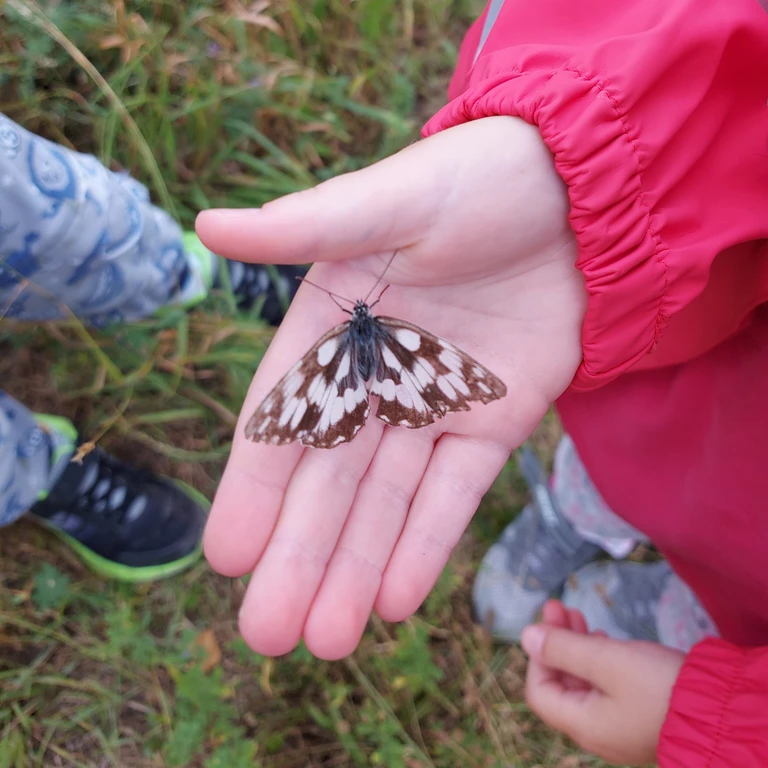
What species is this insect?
Melanargia galathea
